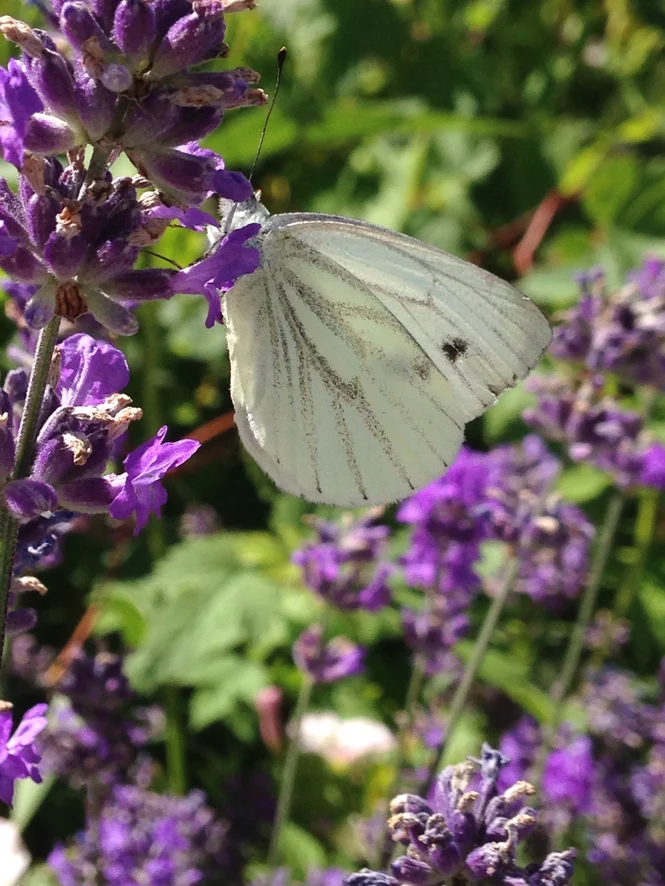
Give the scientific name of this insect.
Pieris napi
